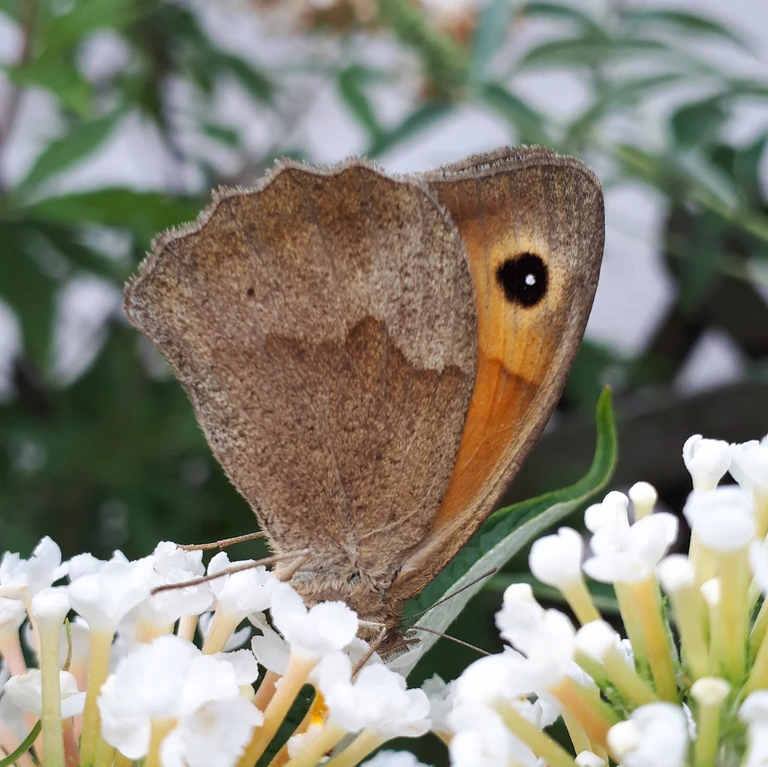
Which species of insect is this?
Maniola jurtina
